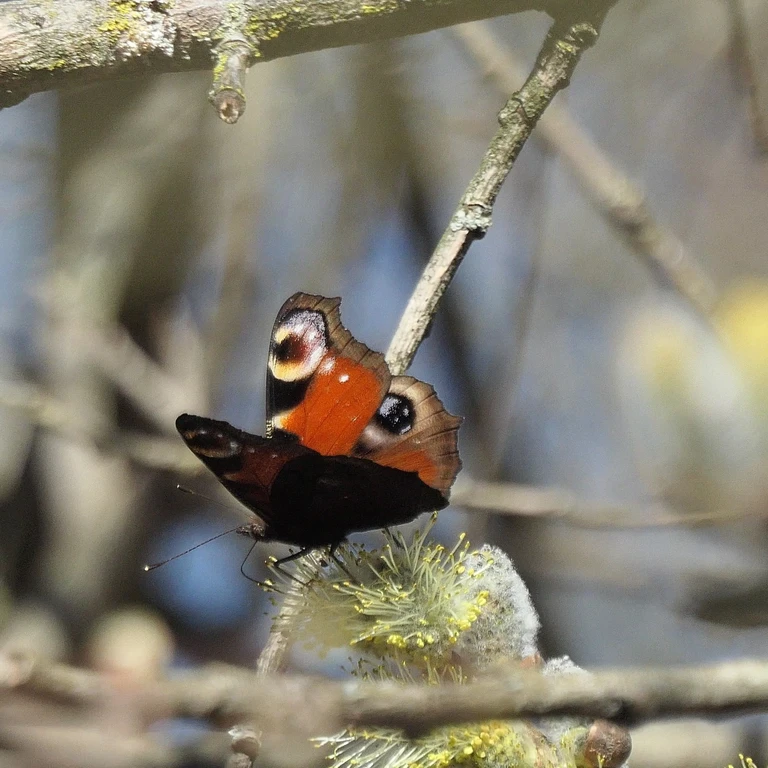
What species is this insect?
Aglais io
